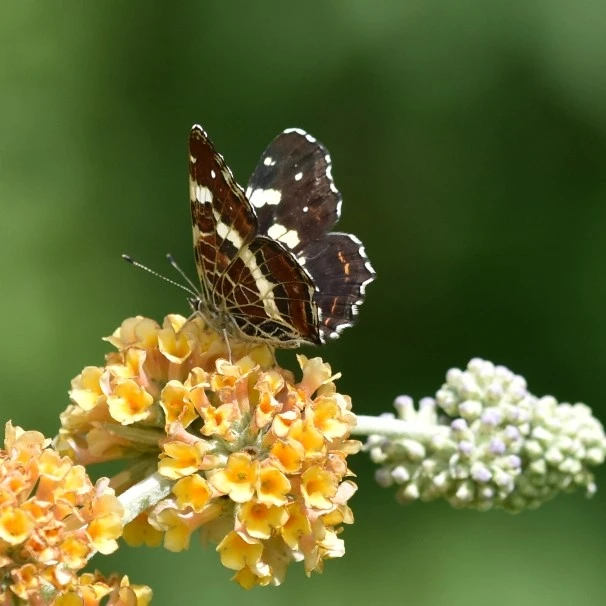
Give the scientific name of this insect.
Araschnia levana
